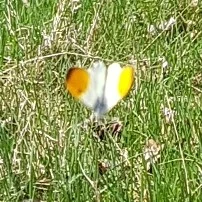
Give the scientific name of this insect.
Anthocharis cardamines
